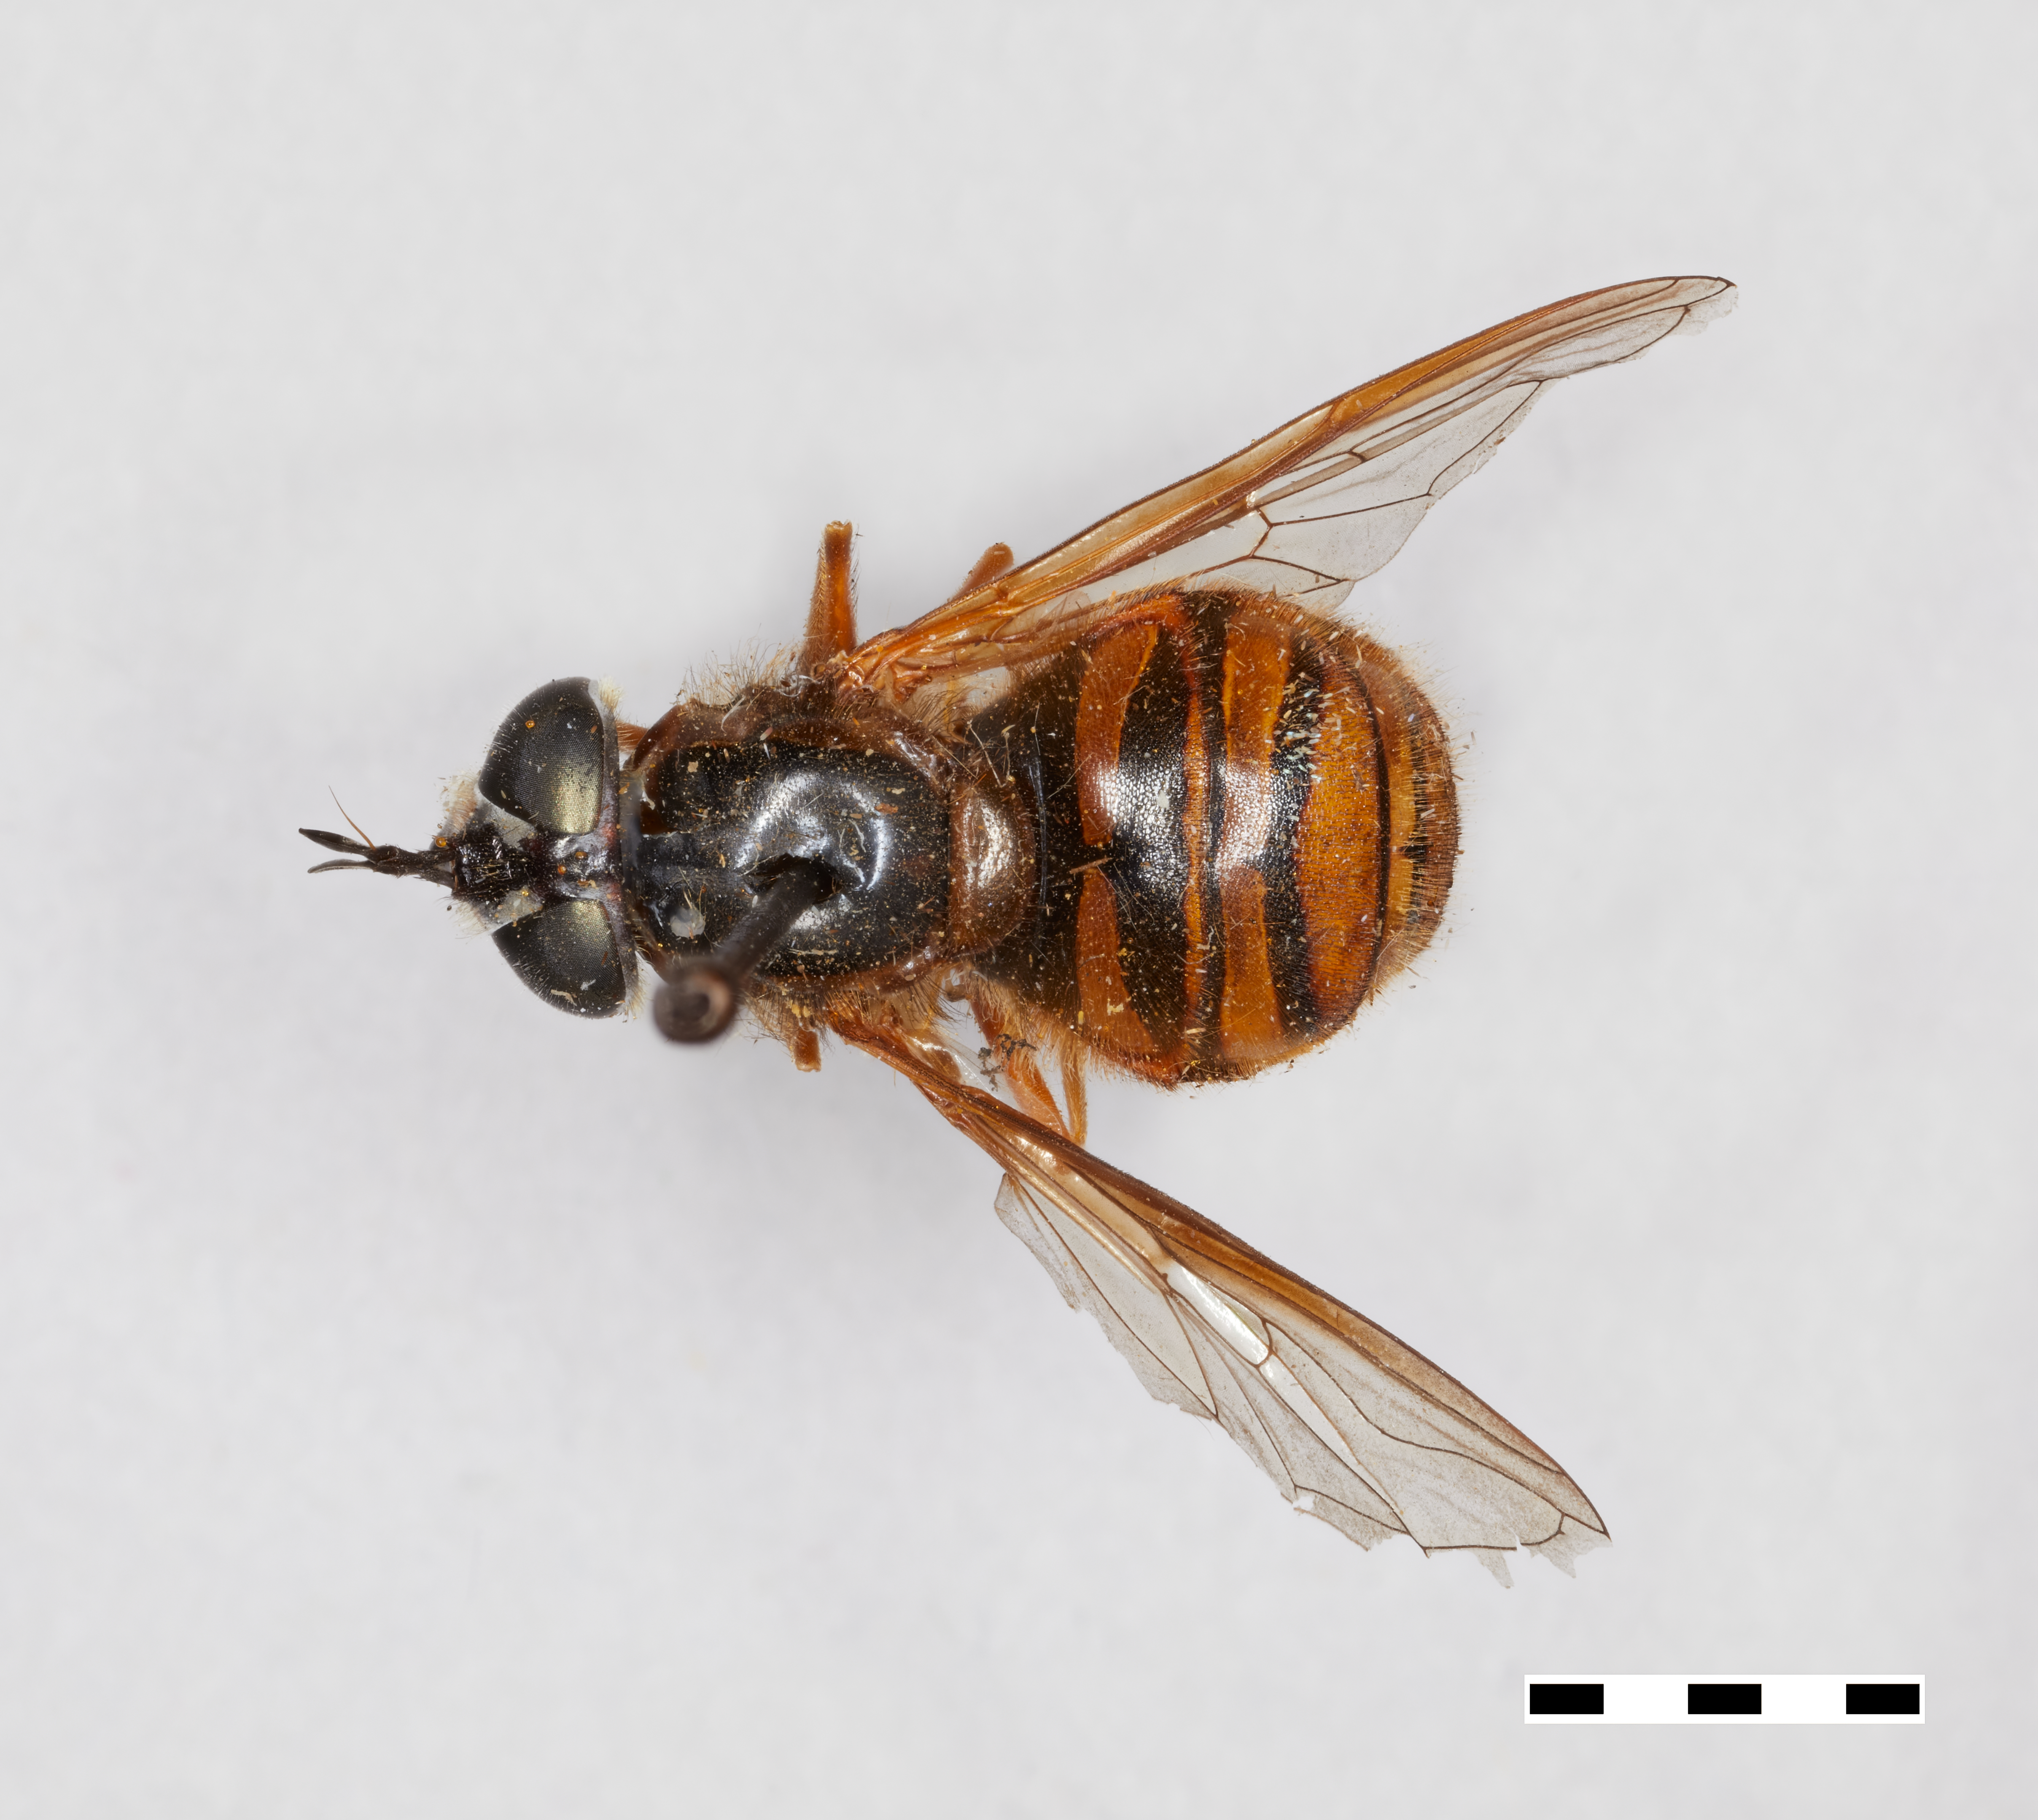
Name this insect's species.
Chrysotoxum tartar
